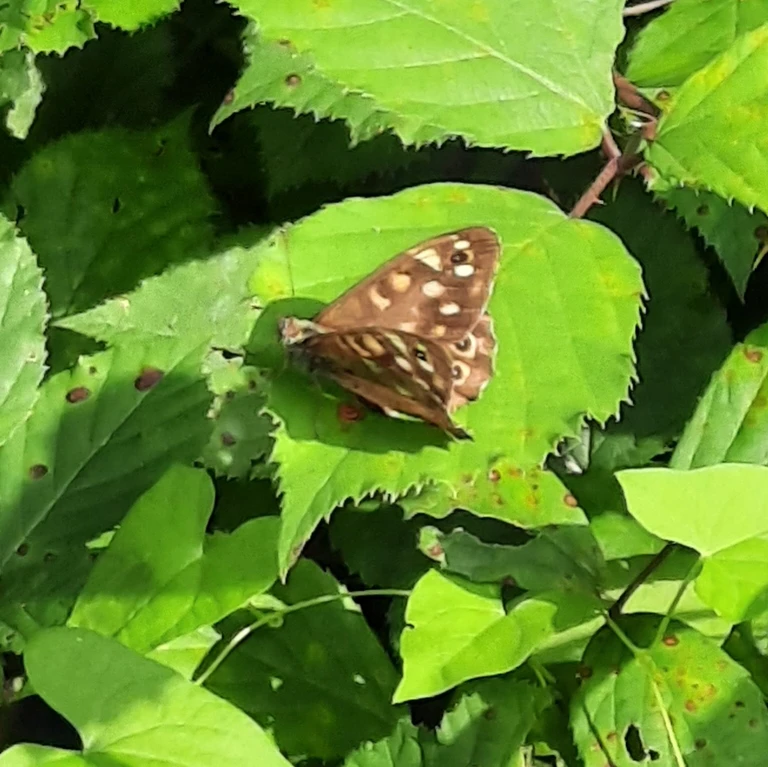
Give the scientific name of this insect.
Pararge aegeria
